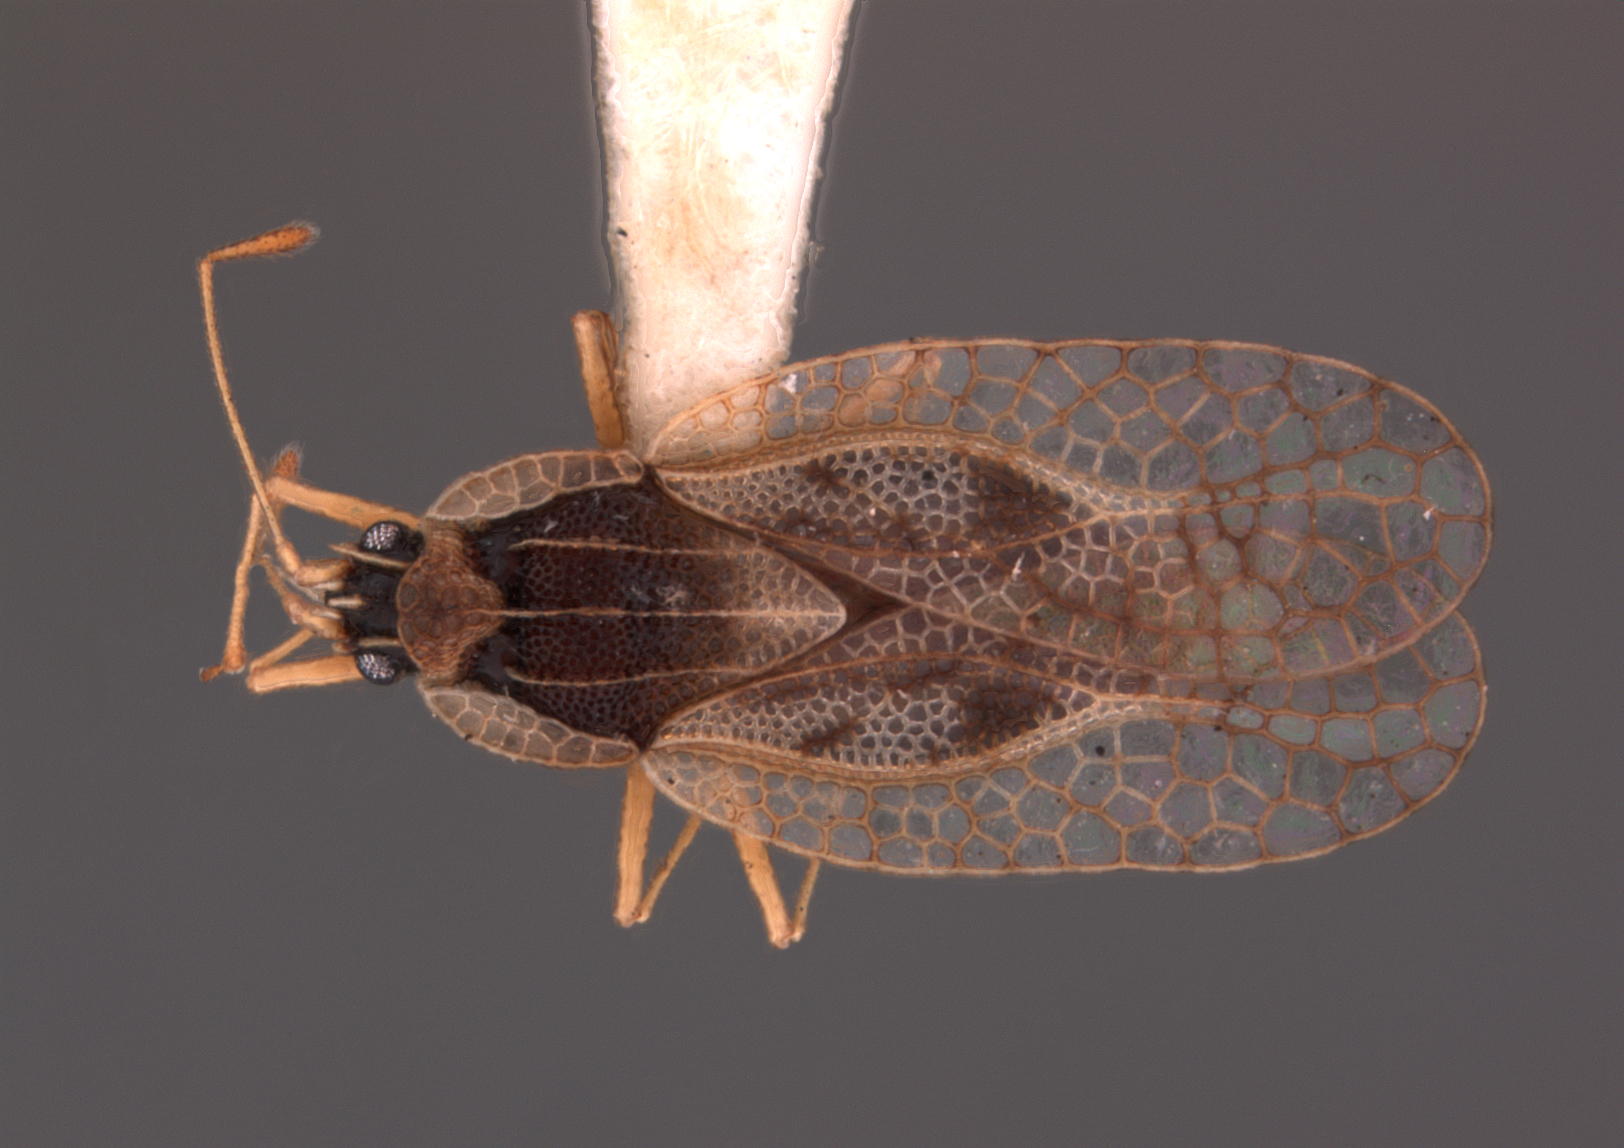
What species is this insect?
Leptodictya sinaloana
